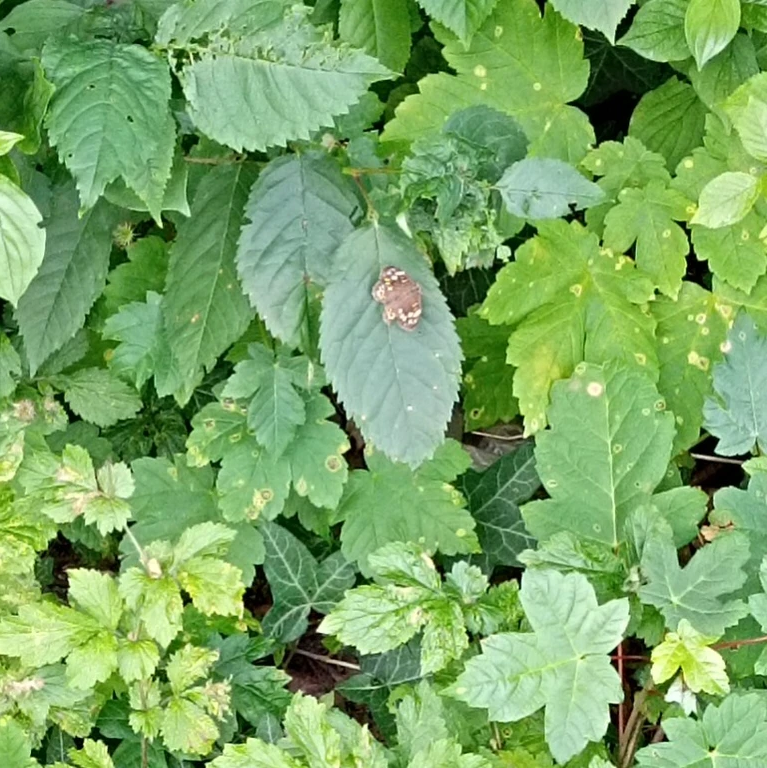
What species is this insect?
Pararge aegeria
